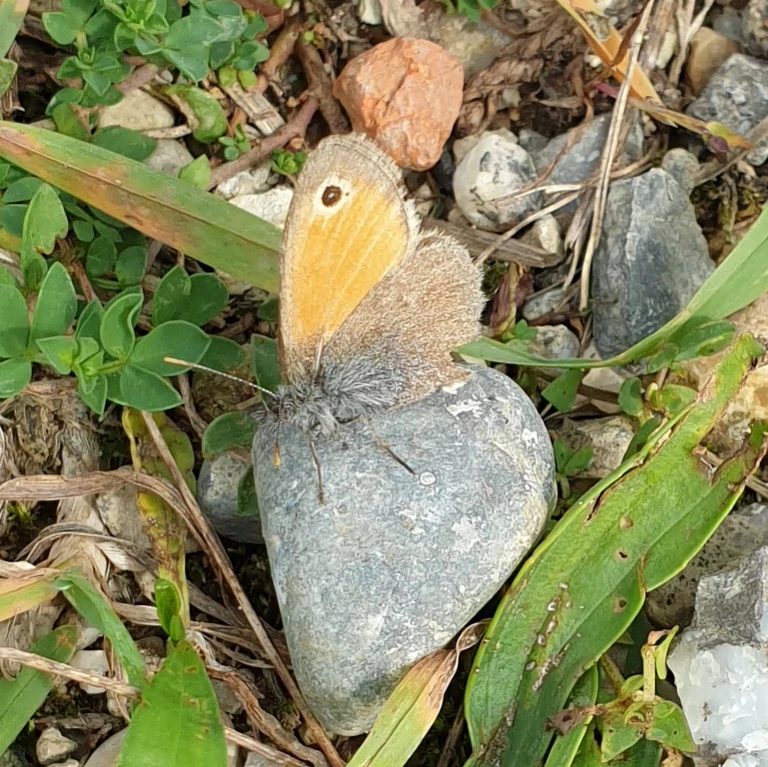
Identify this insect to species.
Coenonympha pamphilus
